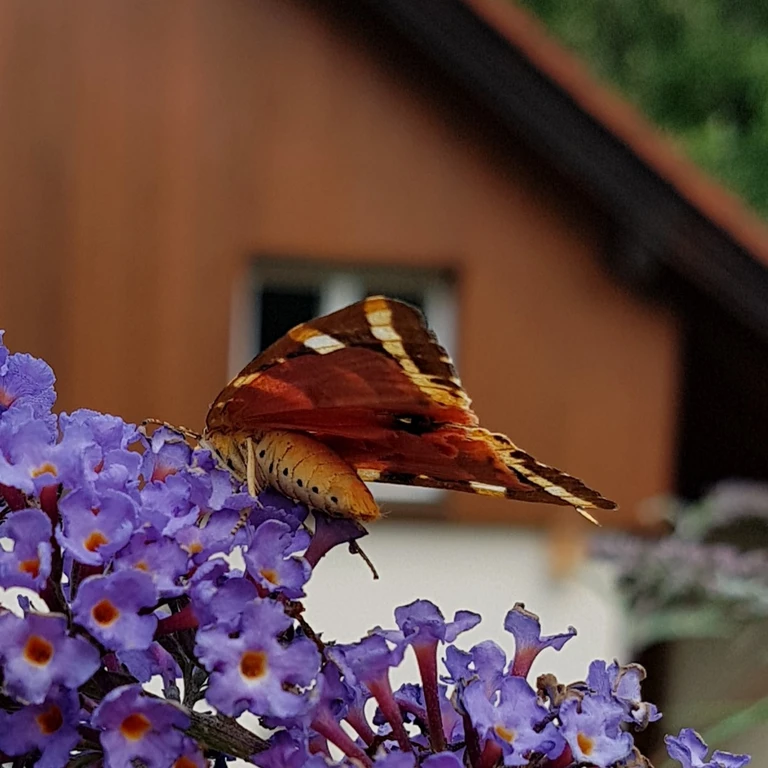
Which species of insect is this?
Euplagia quadripunctaria
